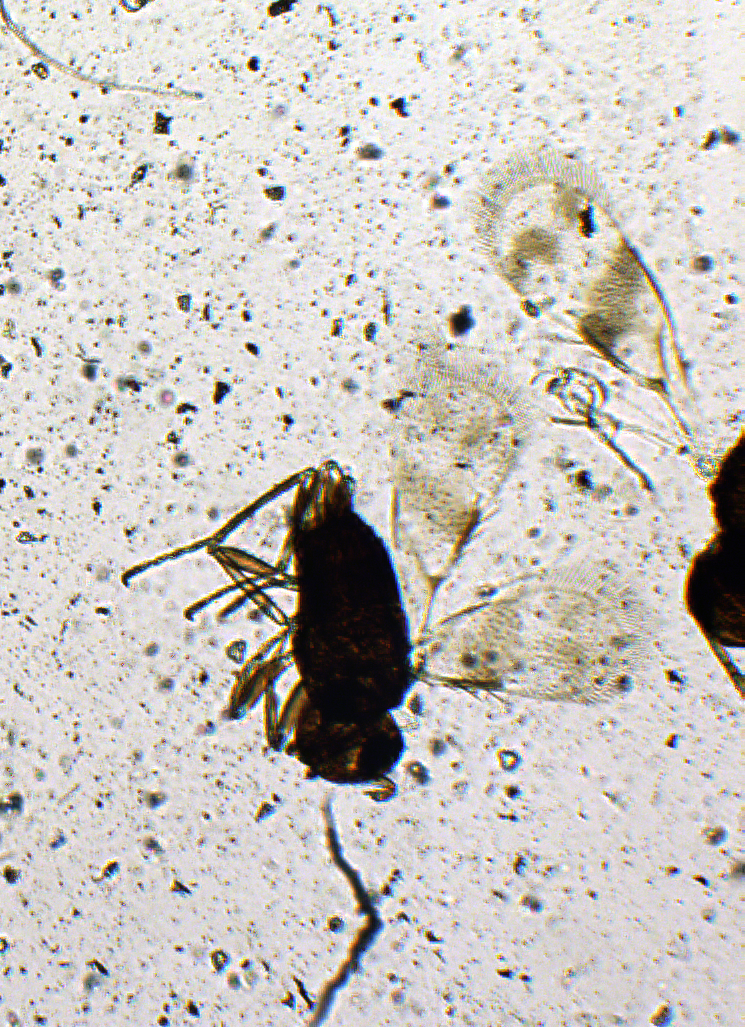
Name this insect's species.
Azotus capensis
